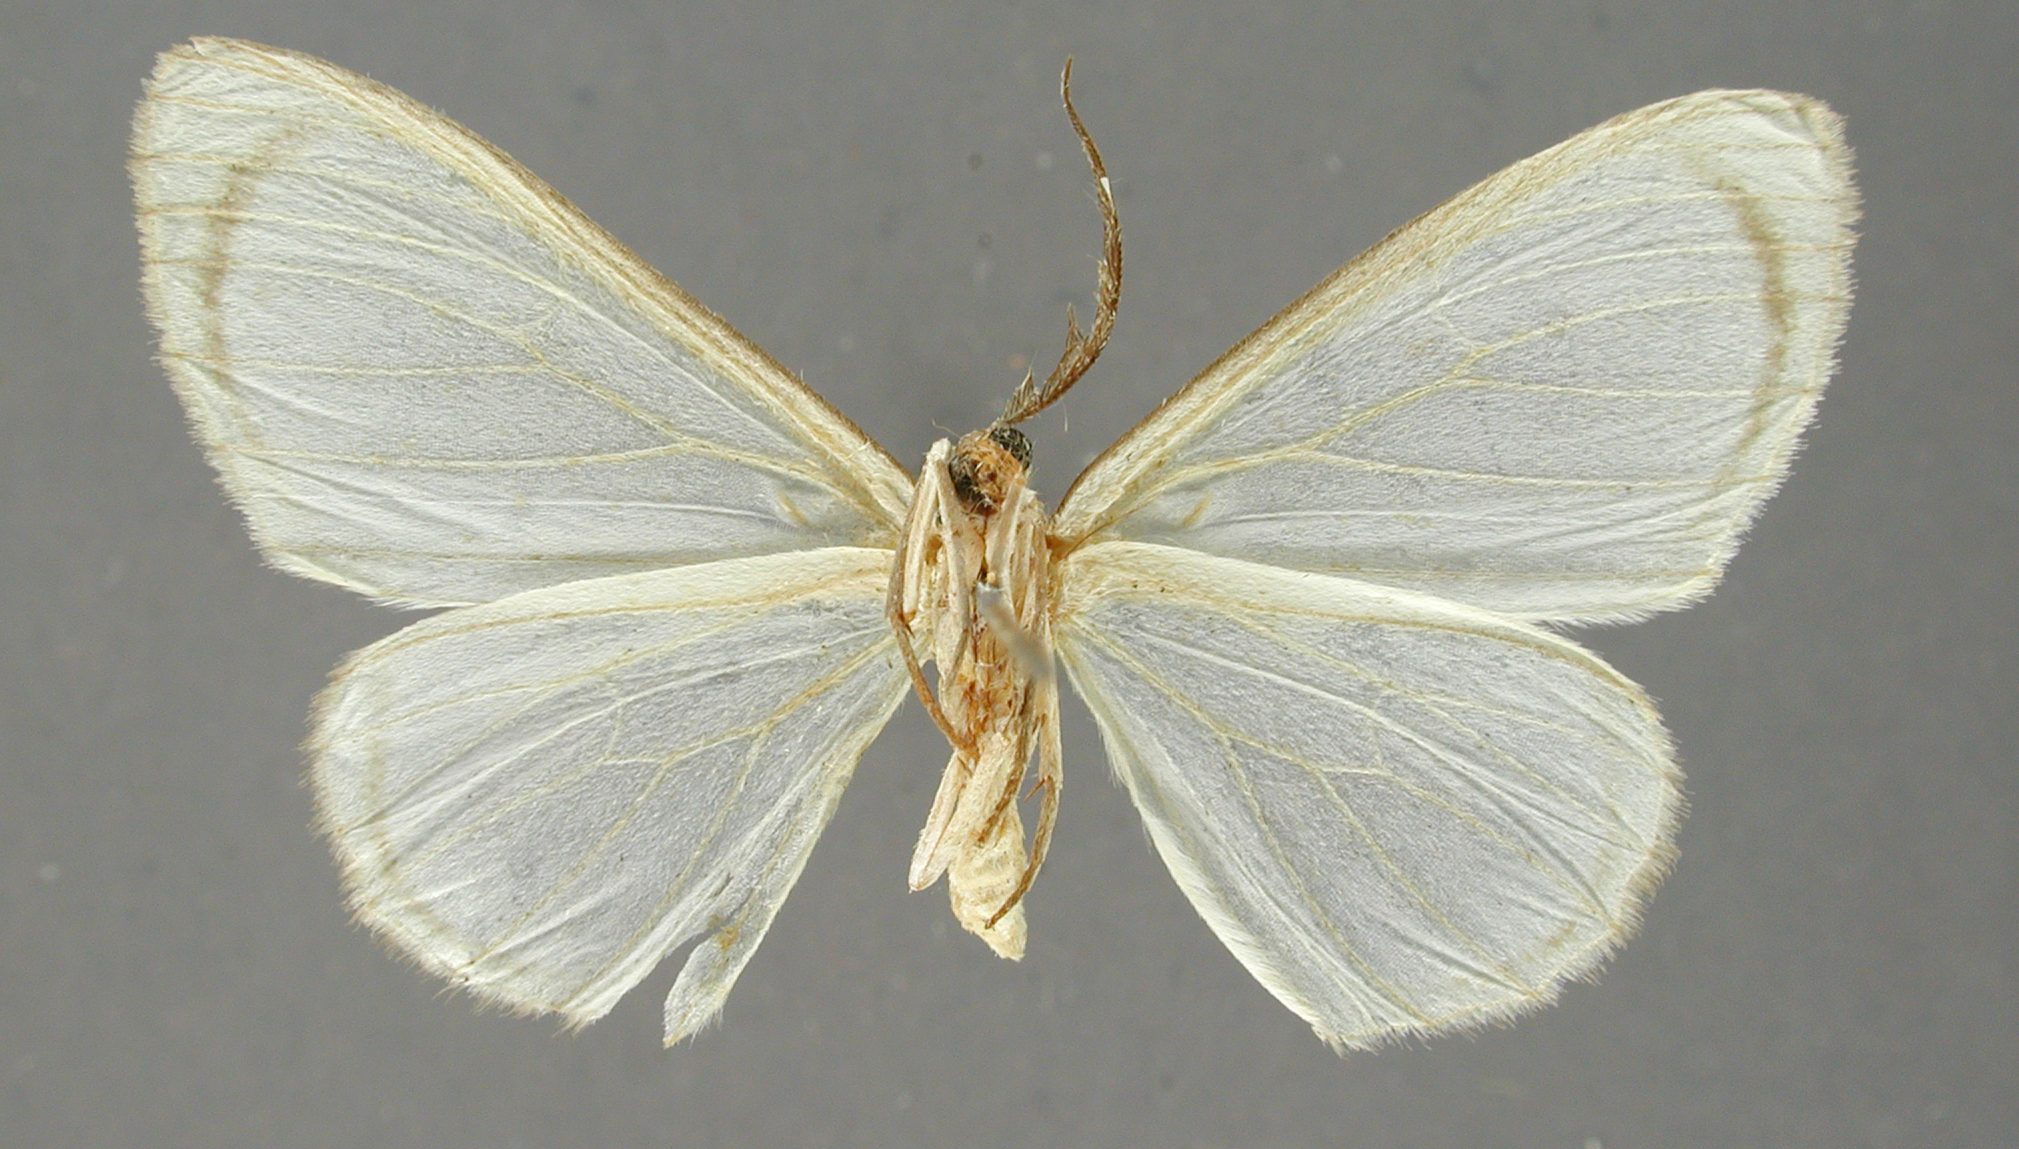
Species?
Perigramma marcescens
